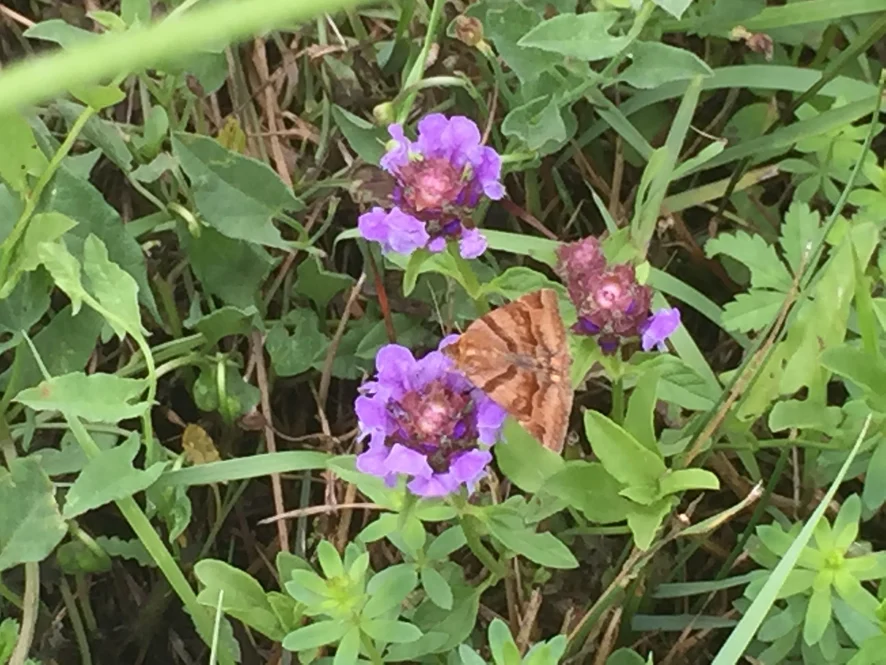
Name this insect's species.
Euclidia glyphica
